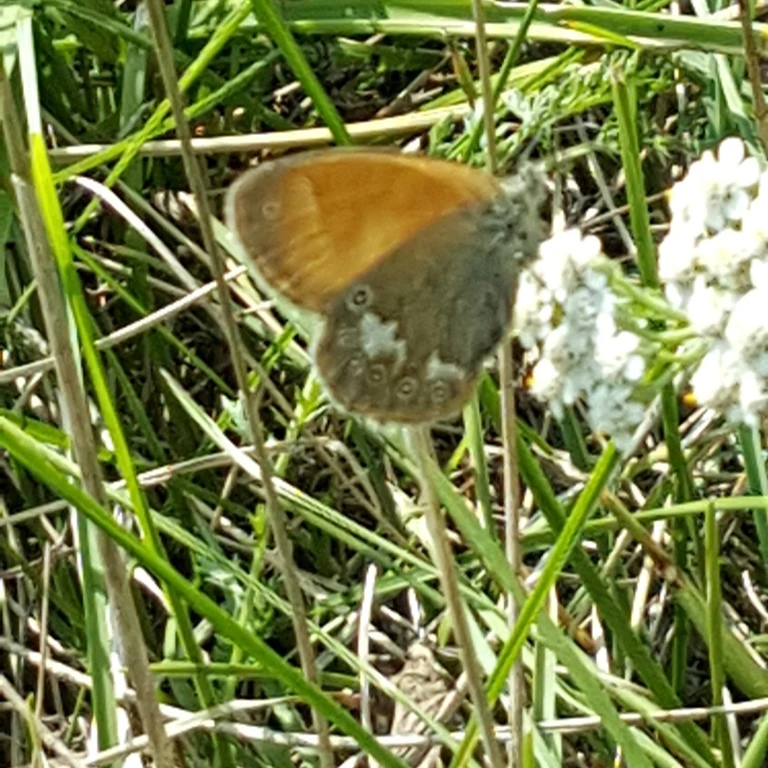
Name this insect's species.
Coenonympha glycerion (also Coenonympha iphis)
